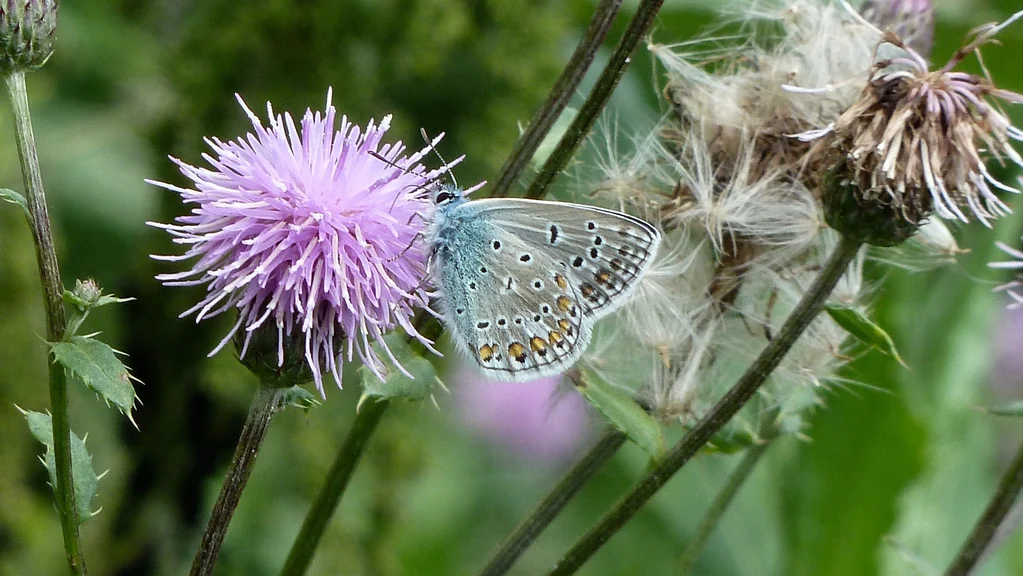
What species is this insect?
Polyommatus icarus
